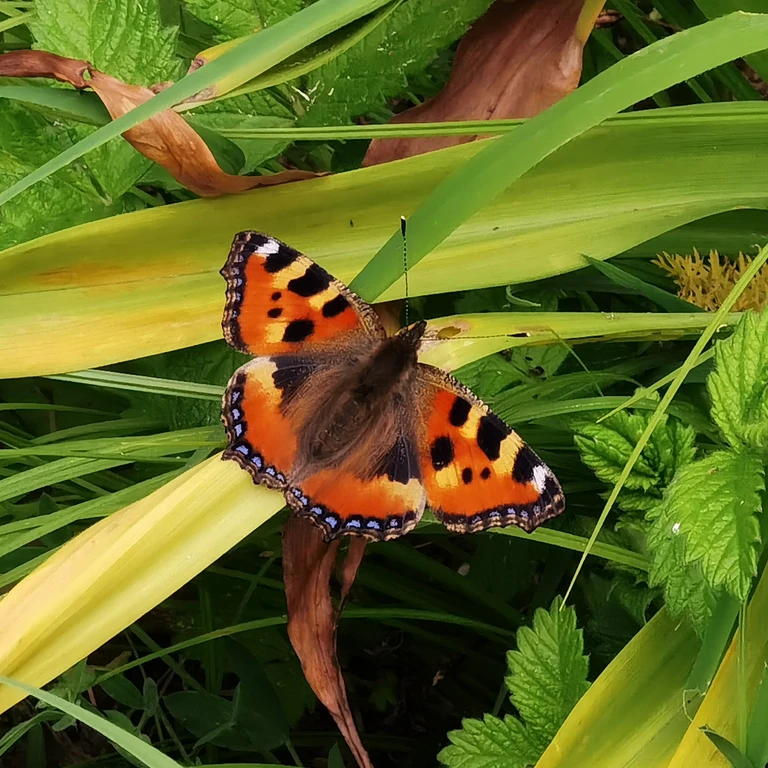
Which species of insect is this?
Aglais urticae
